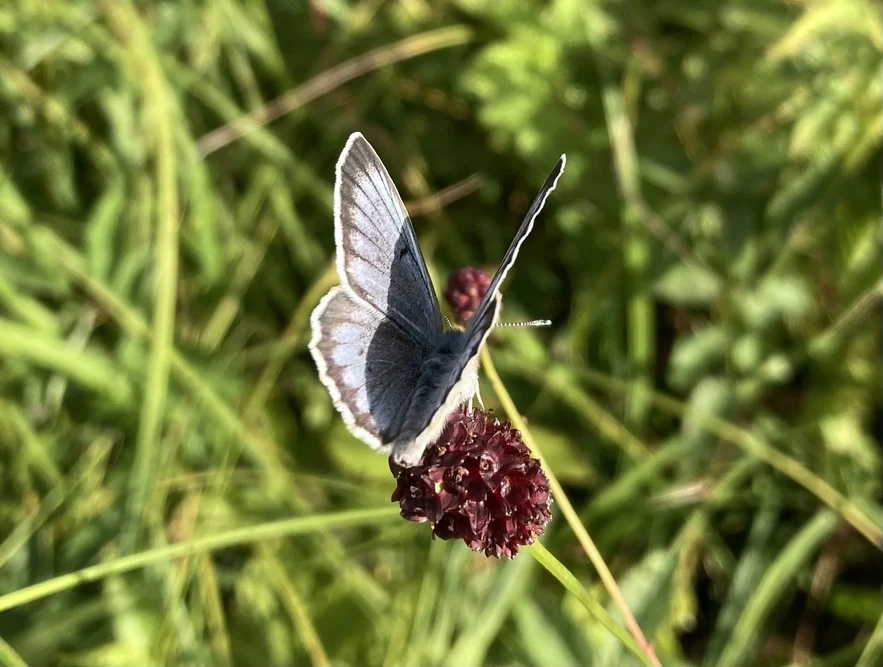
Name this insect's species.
Phengaris teleius
